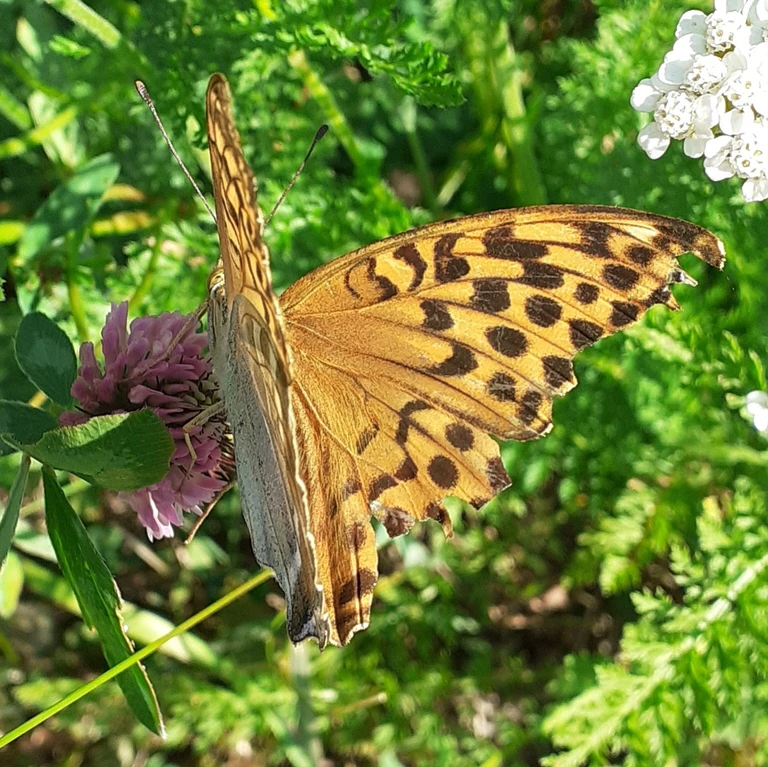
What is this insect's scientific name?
Argynnis paphia
